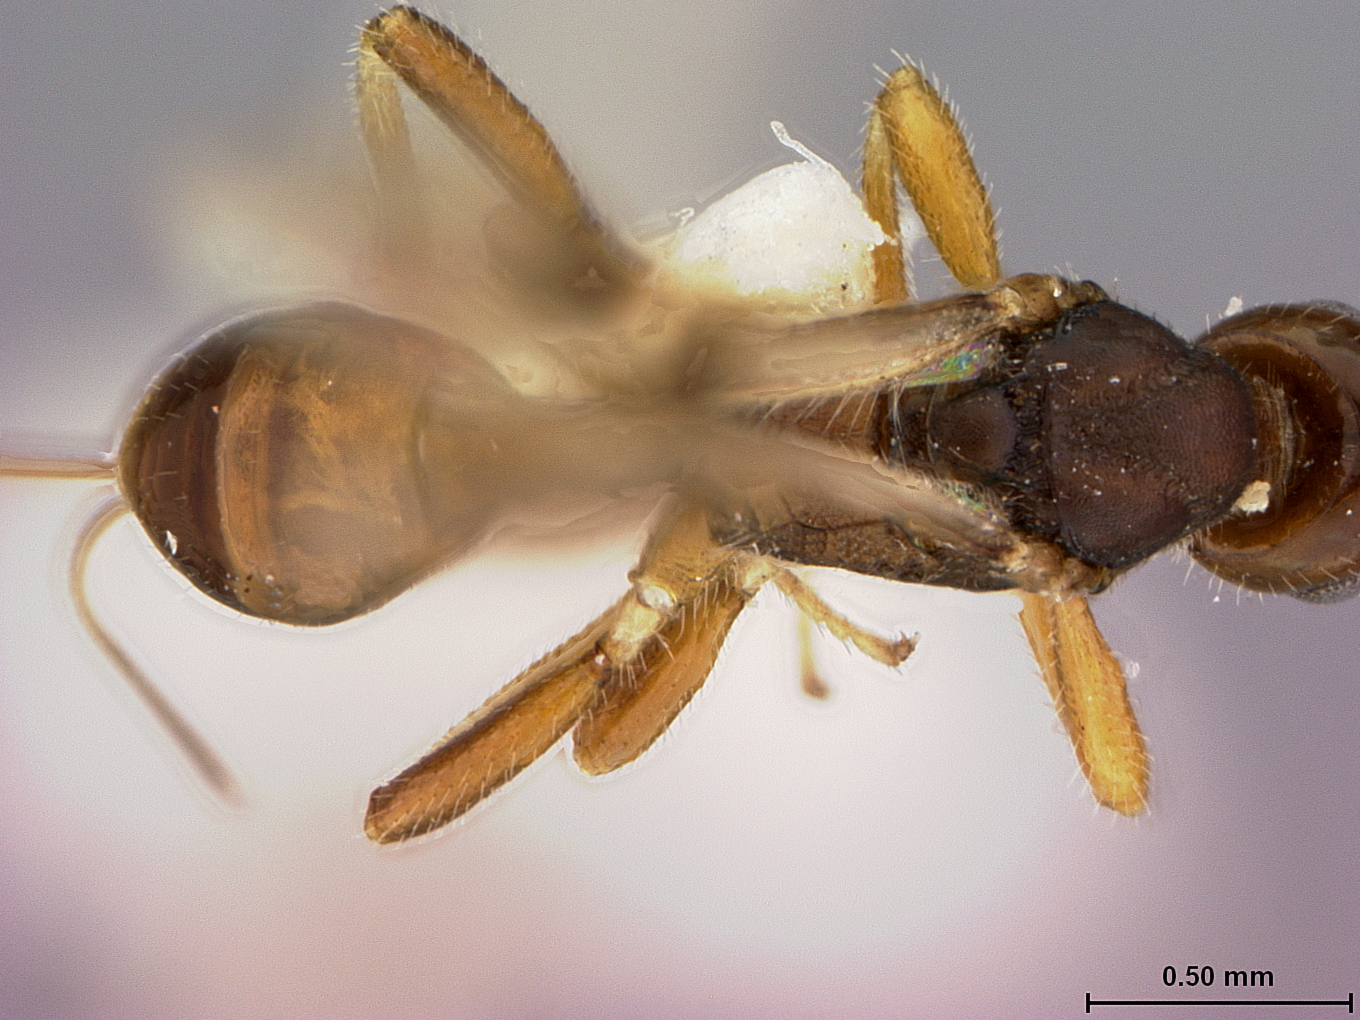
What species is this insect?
Spathius aphenges
